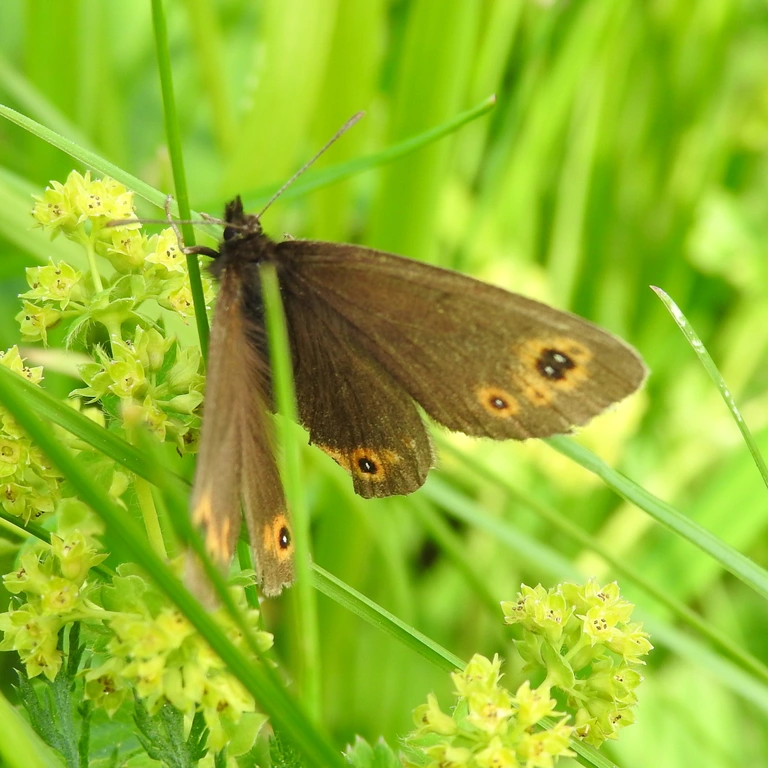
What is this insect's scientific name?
Erebia medusa
